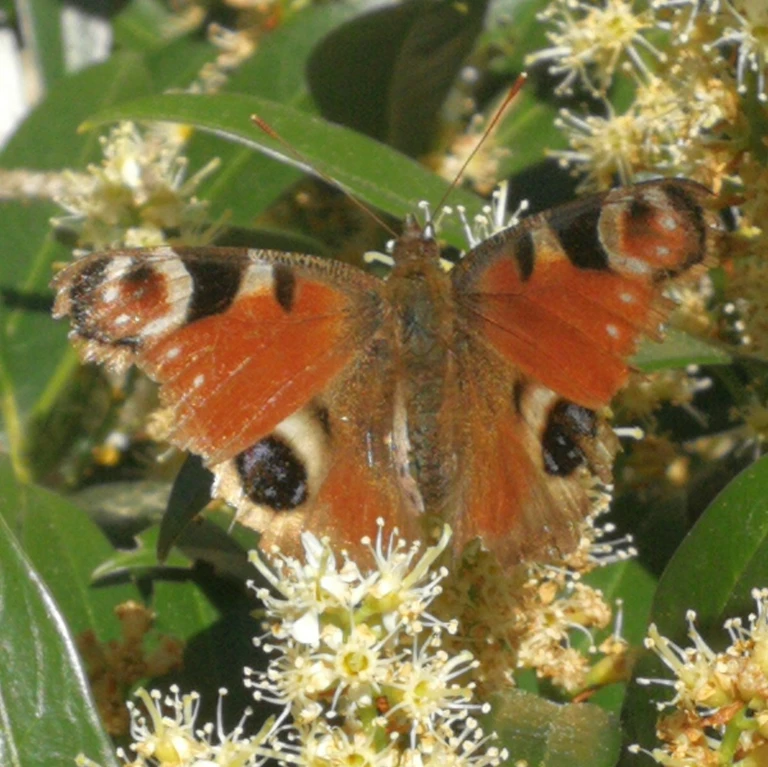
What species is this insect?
Aglais io
